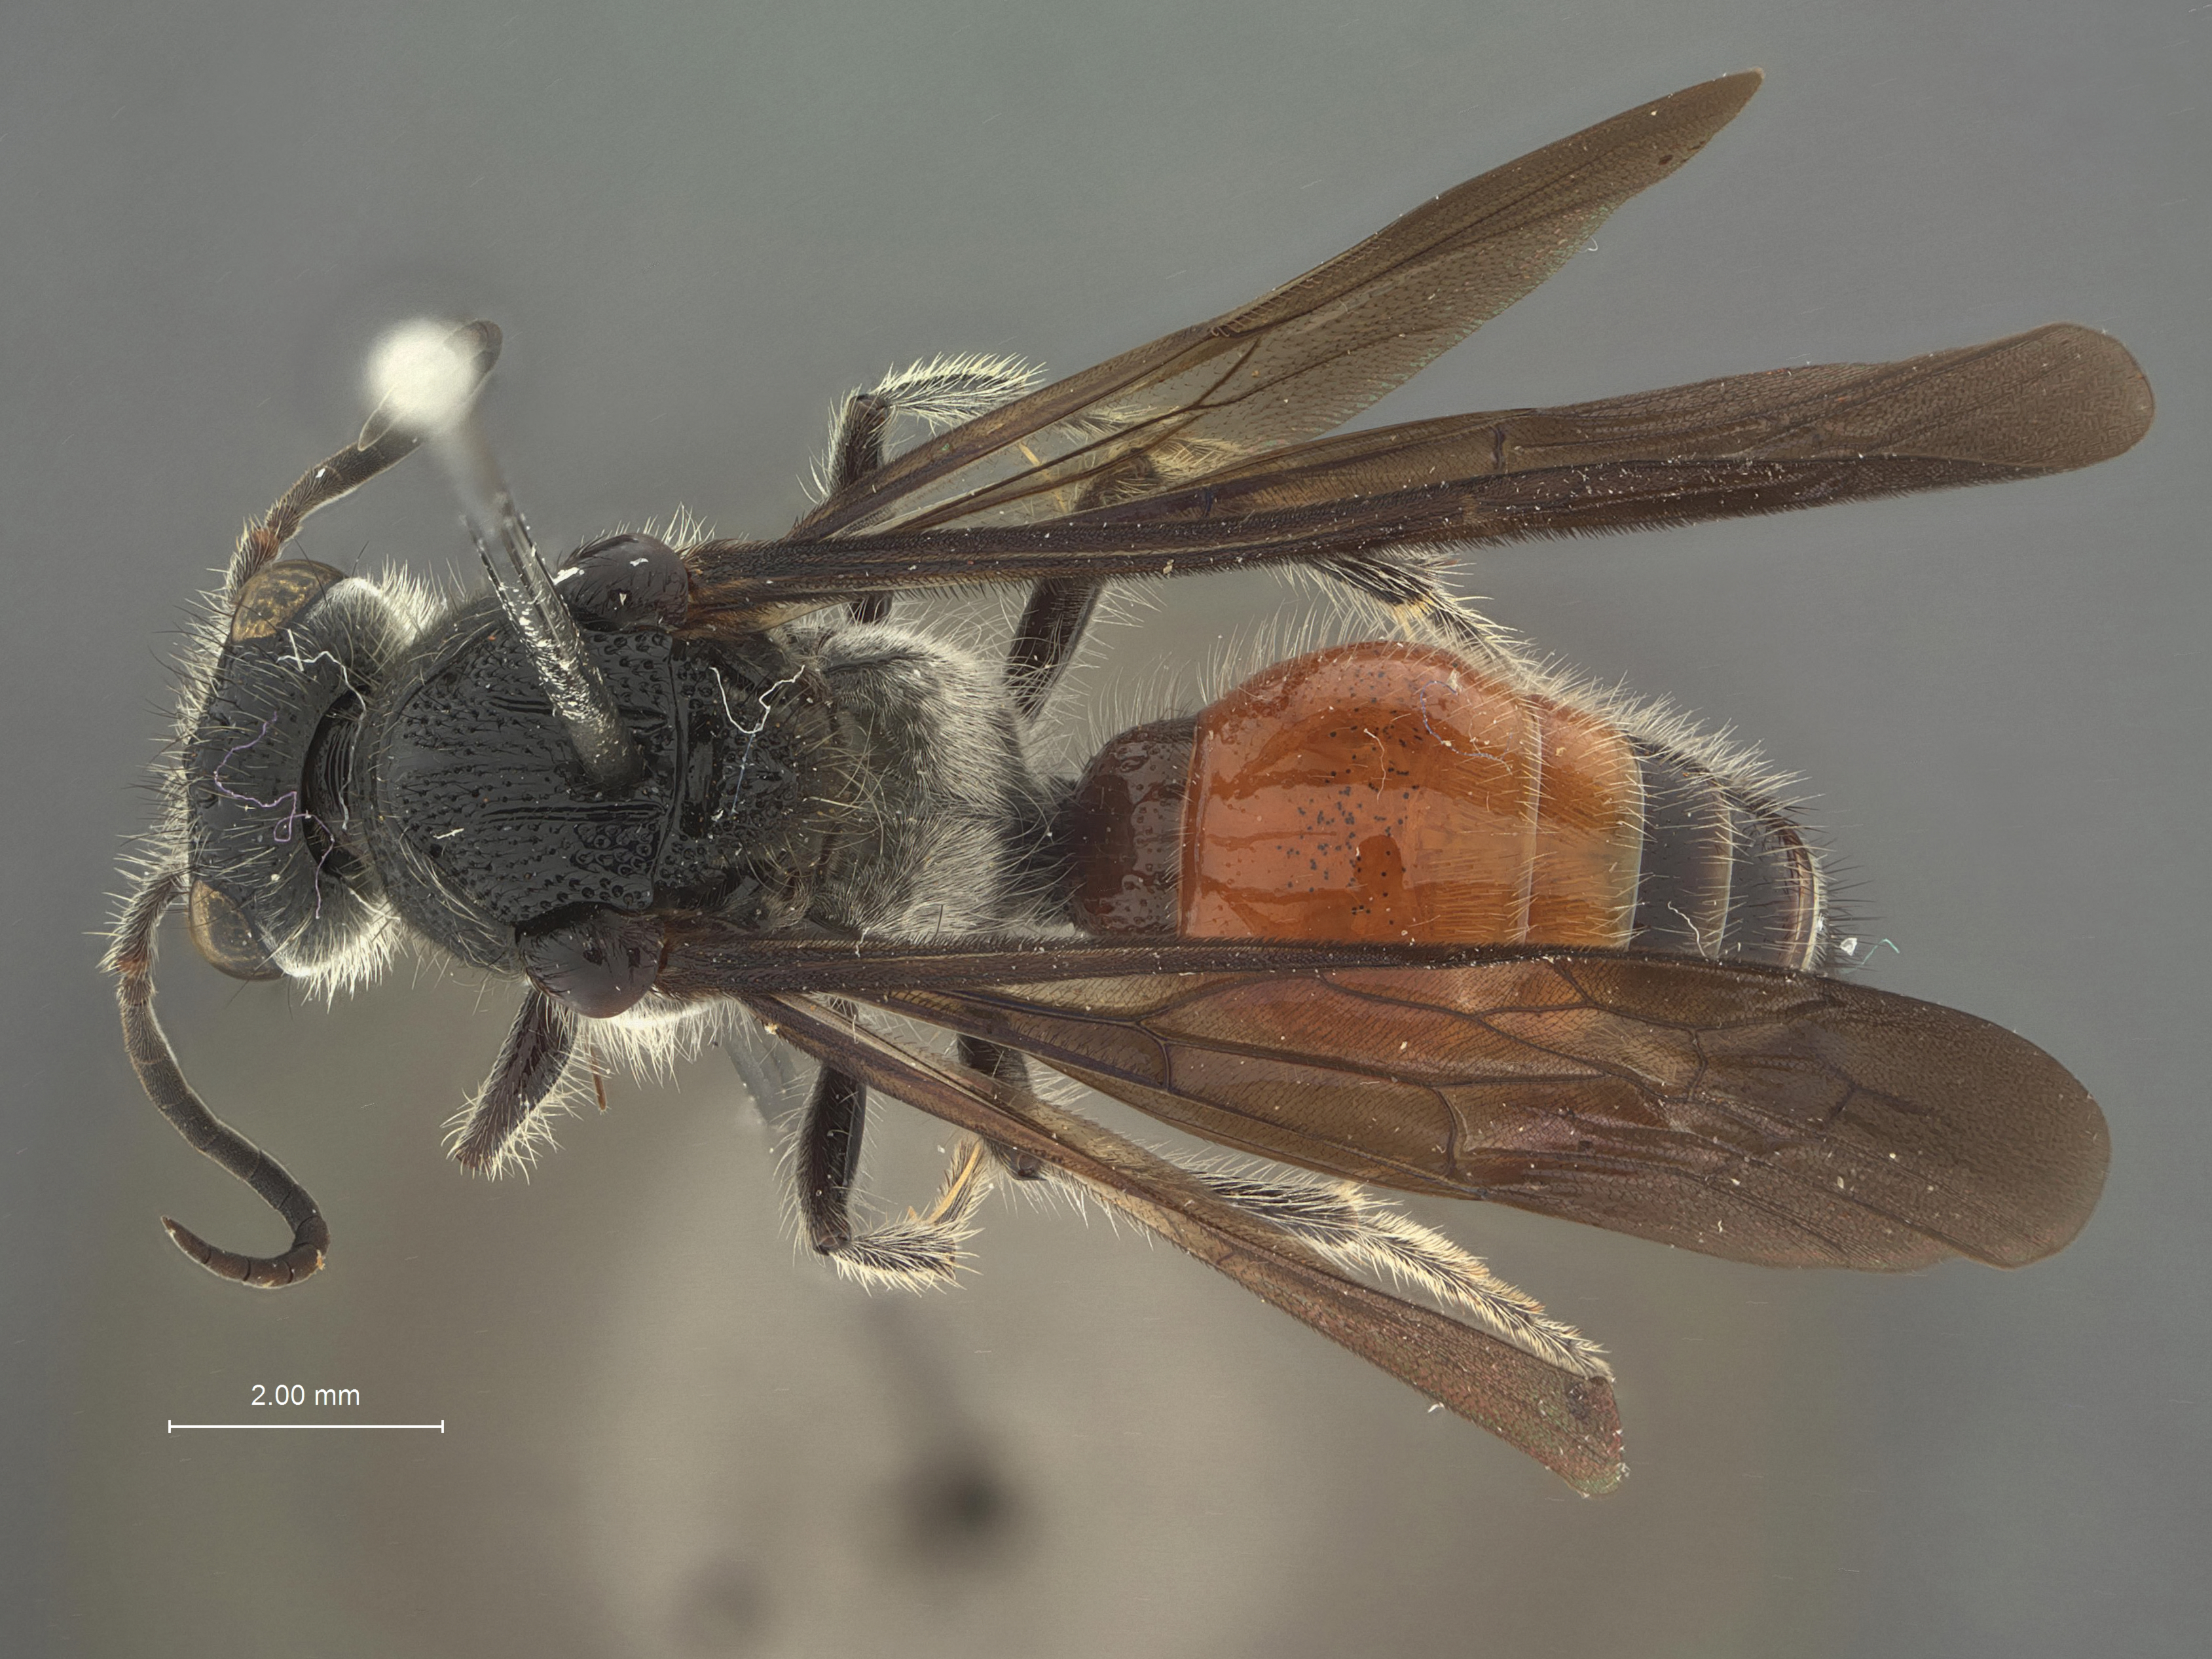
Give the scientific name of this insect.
Trogaspidia tridepressa
